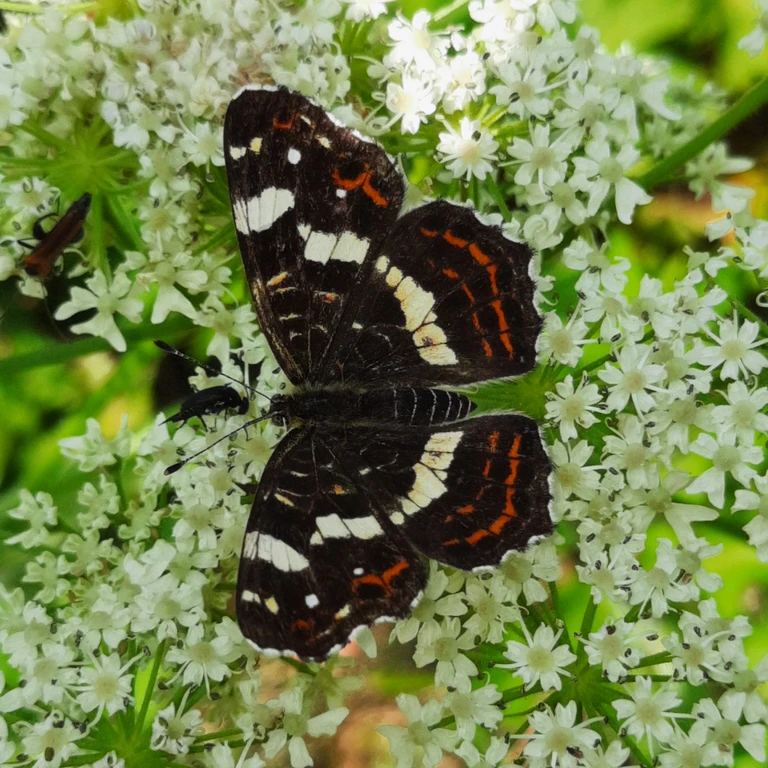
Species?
Araschnia levana
